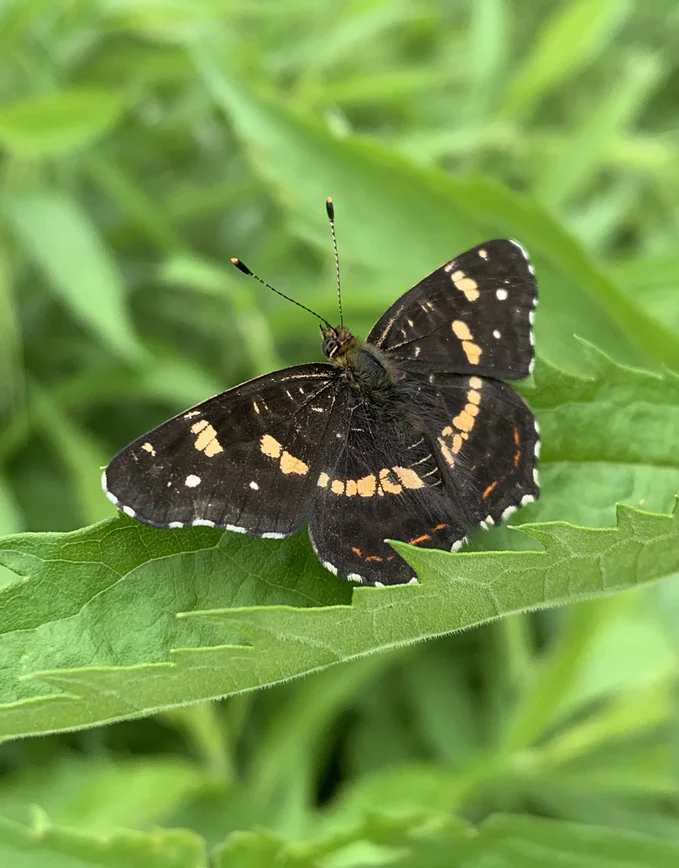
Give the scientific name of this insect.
Araschnia levana
